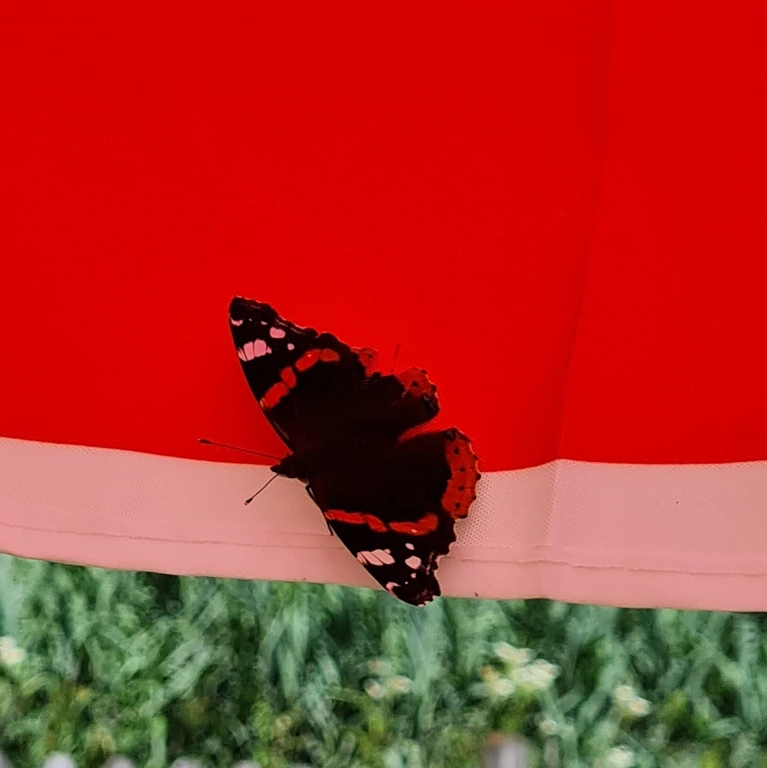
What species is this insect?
Vanessa atalanta
